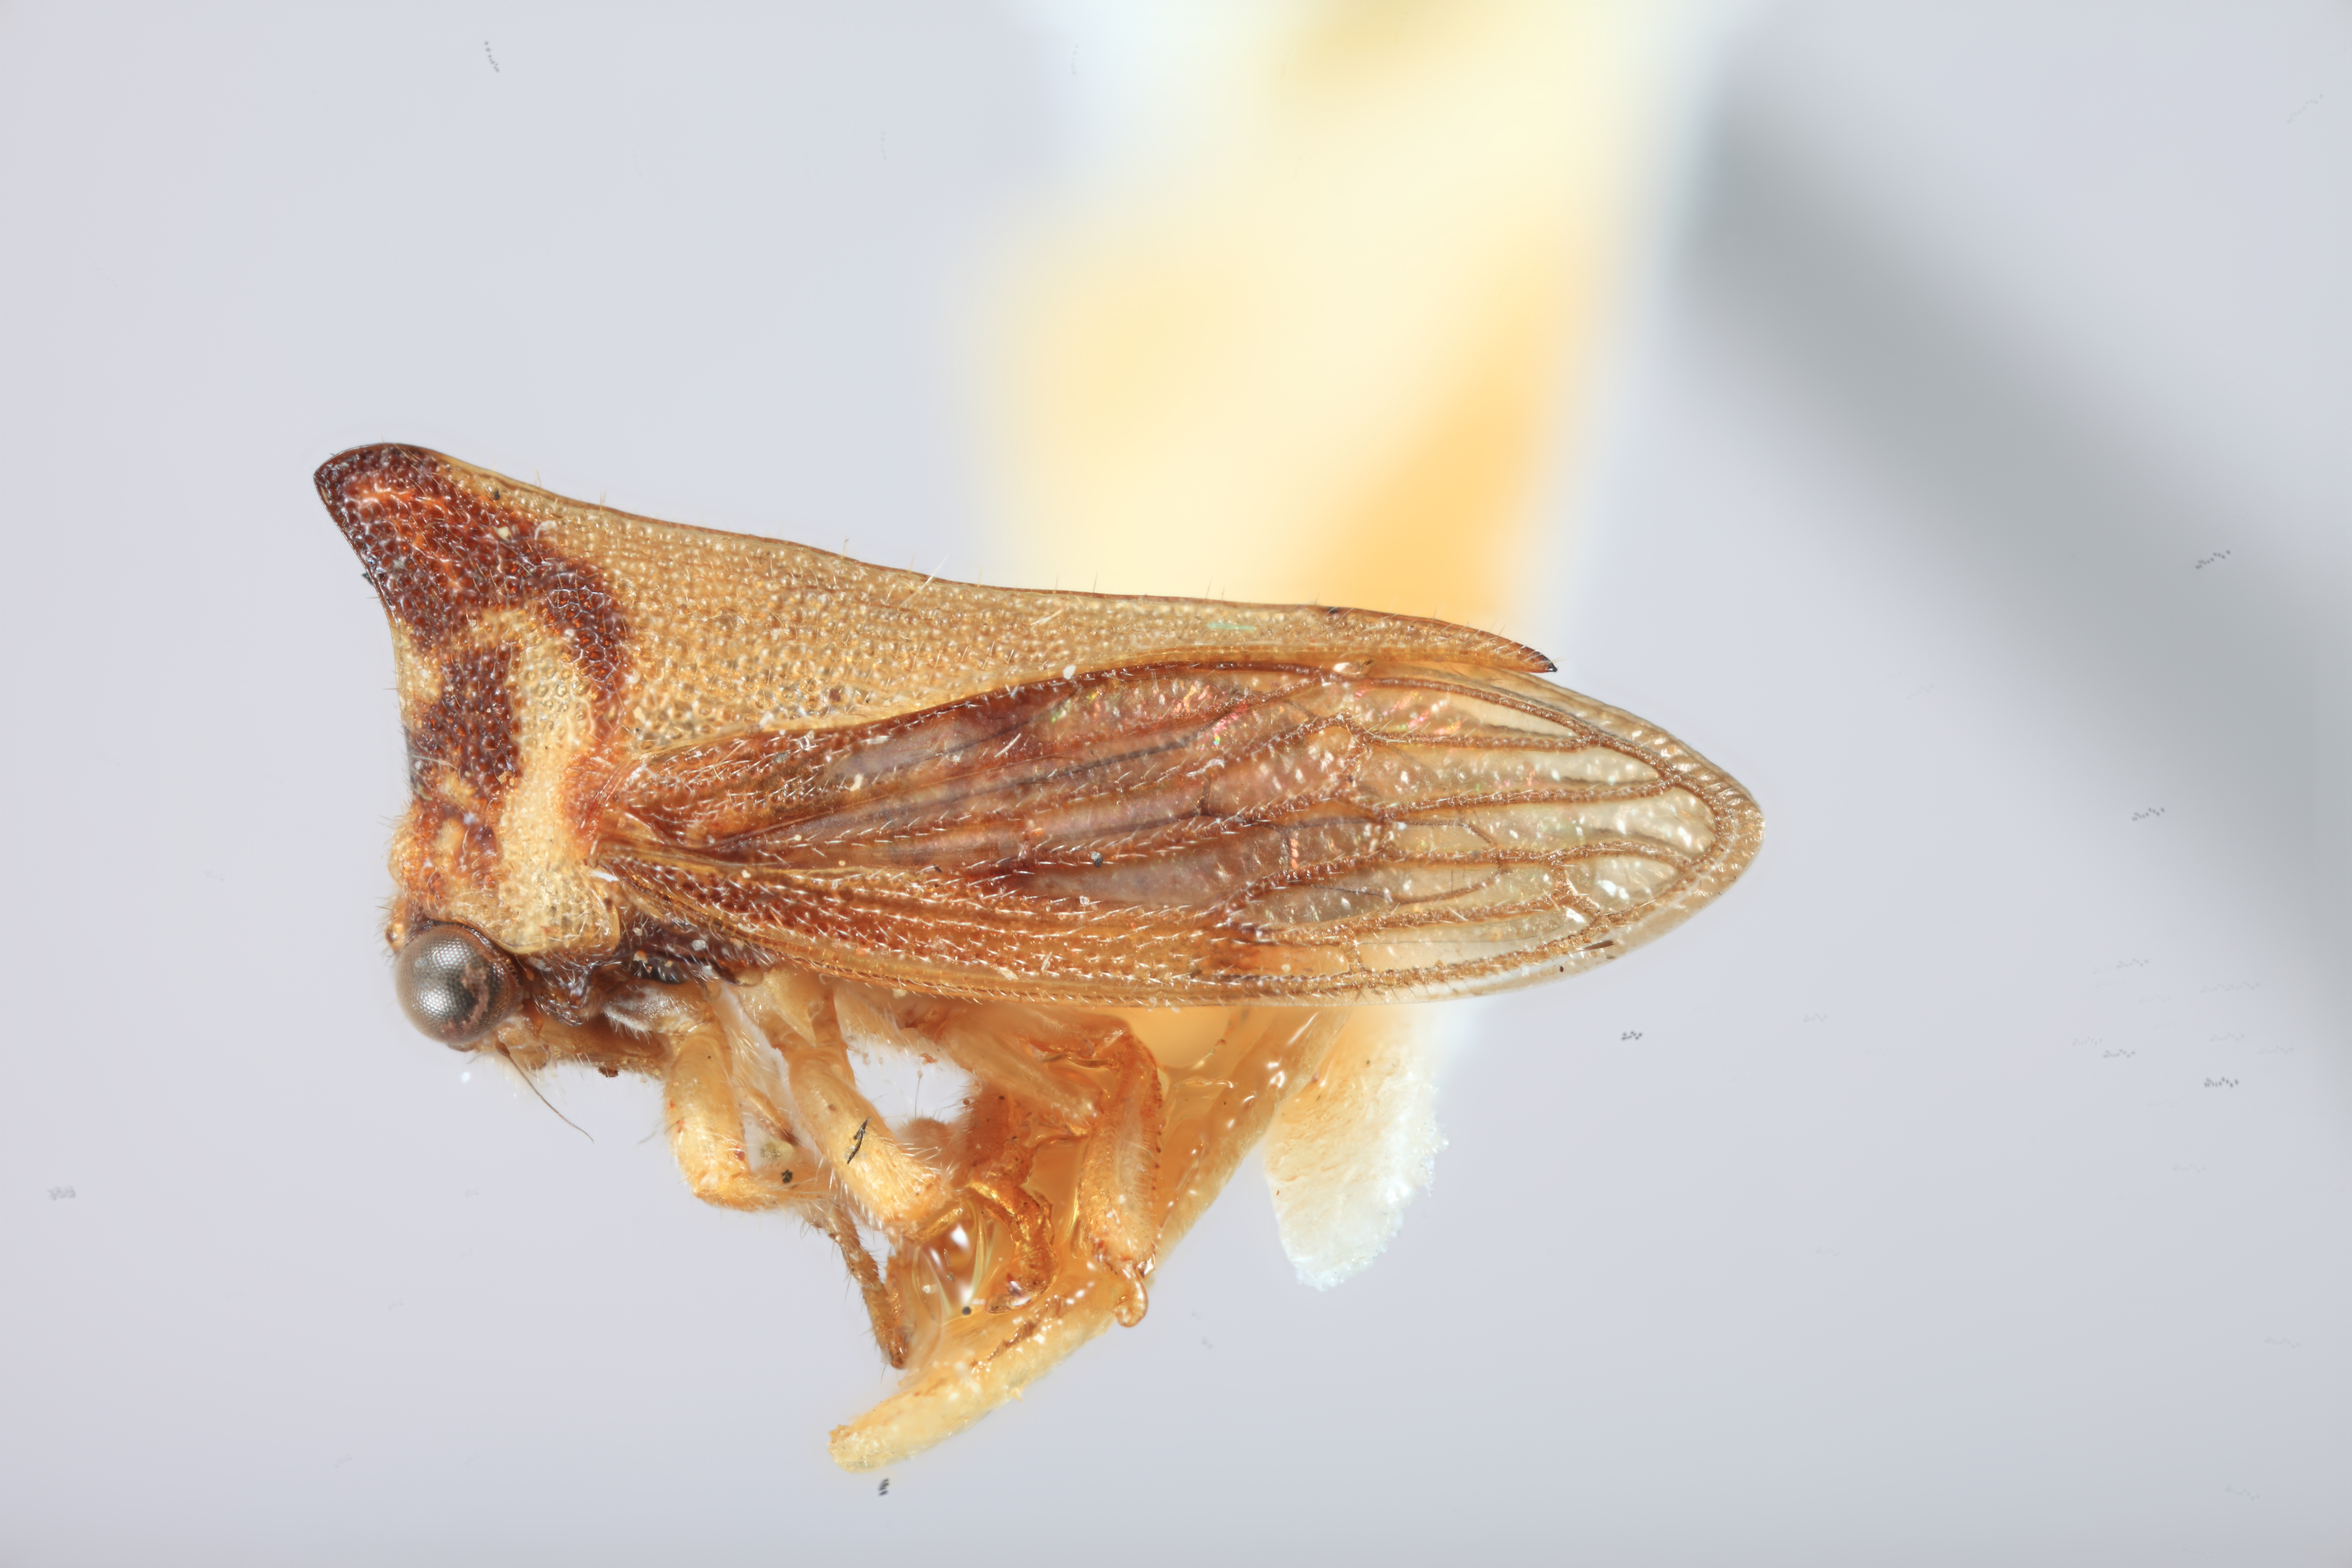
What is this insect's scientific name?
Potnia brunneifrontis
